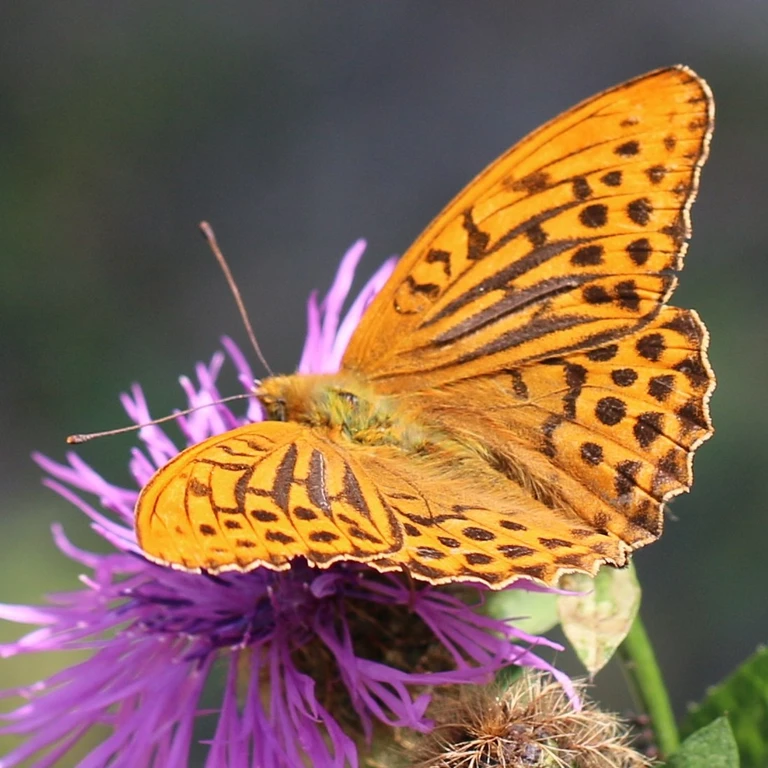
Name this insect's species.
Argynnis paphia
